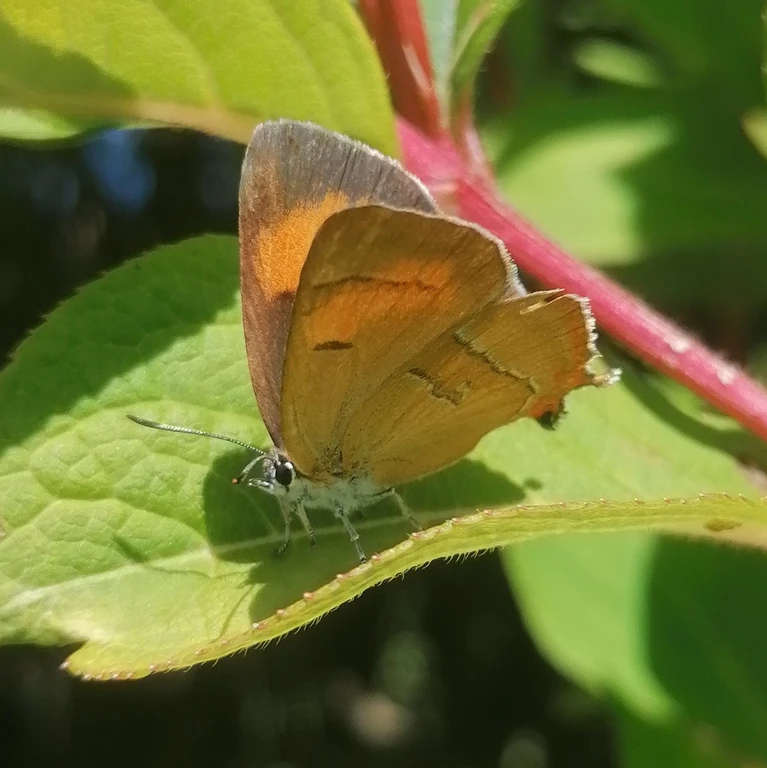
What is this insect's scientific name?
Thecla betulae
